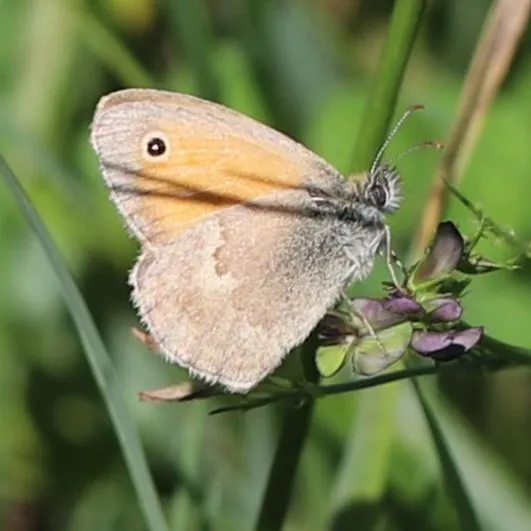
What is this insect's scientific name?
Coenonympha pamphilus
